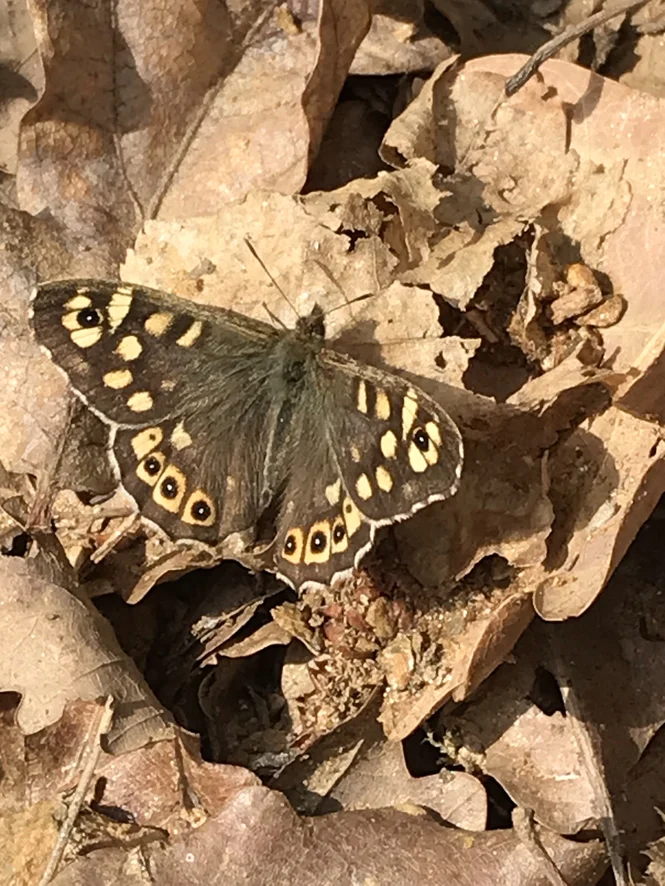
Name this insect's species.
Pararge aegeria
